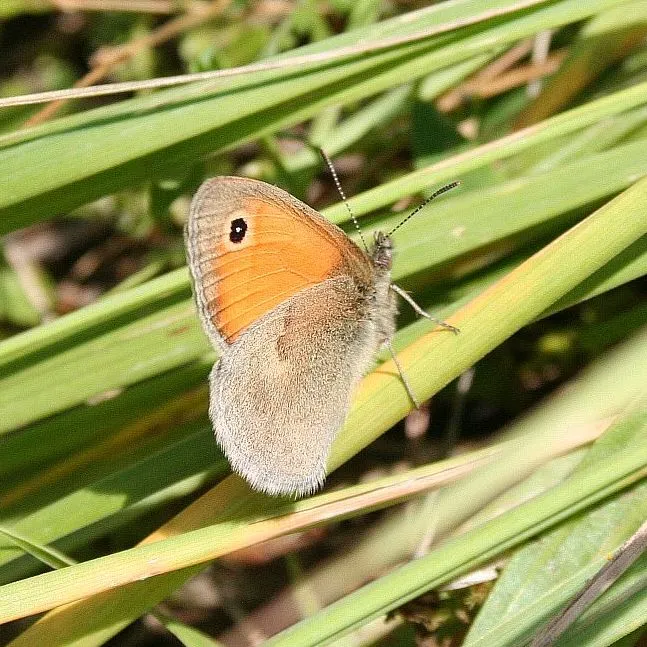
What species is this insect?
Coenonympha pamphilus
